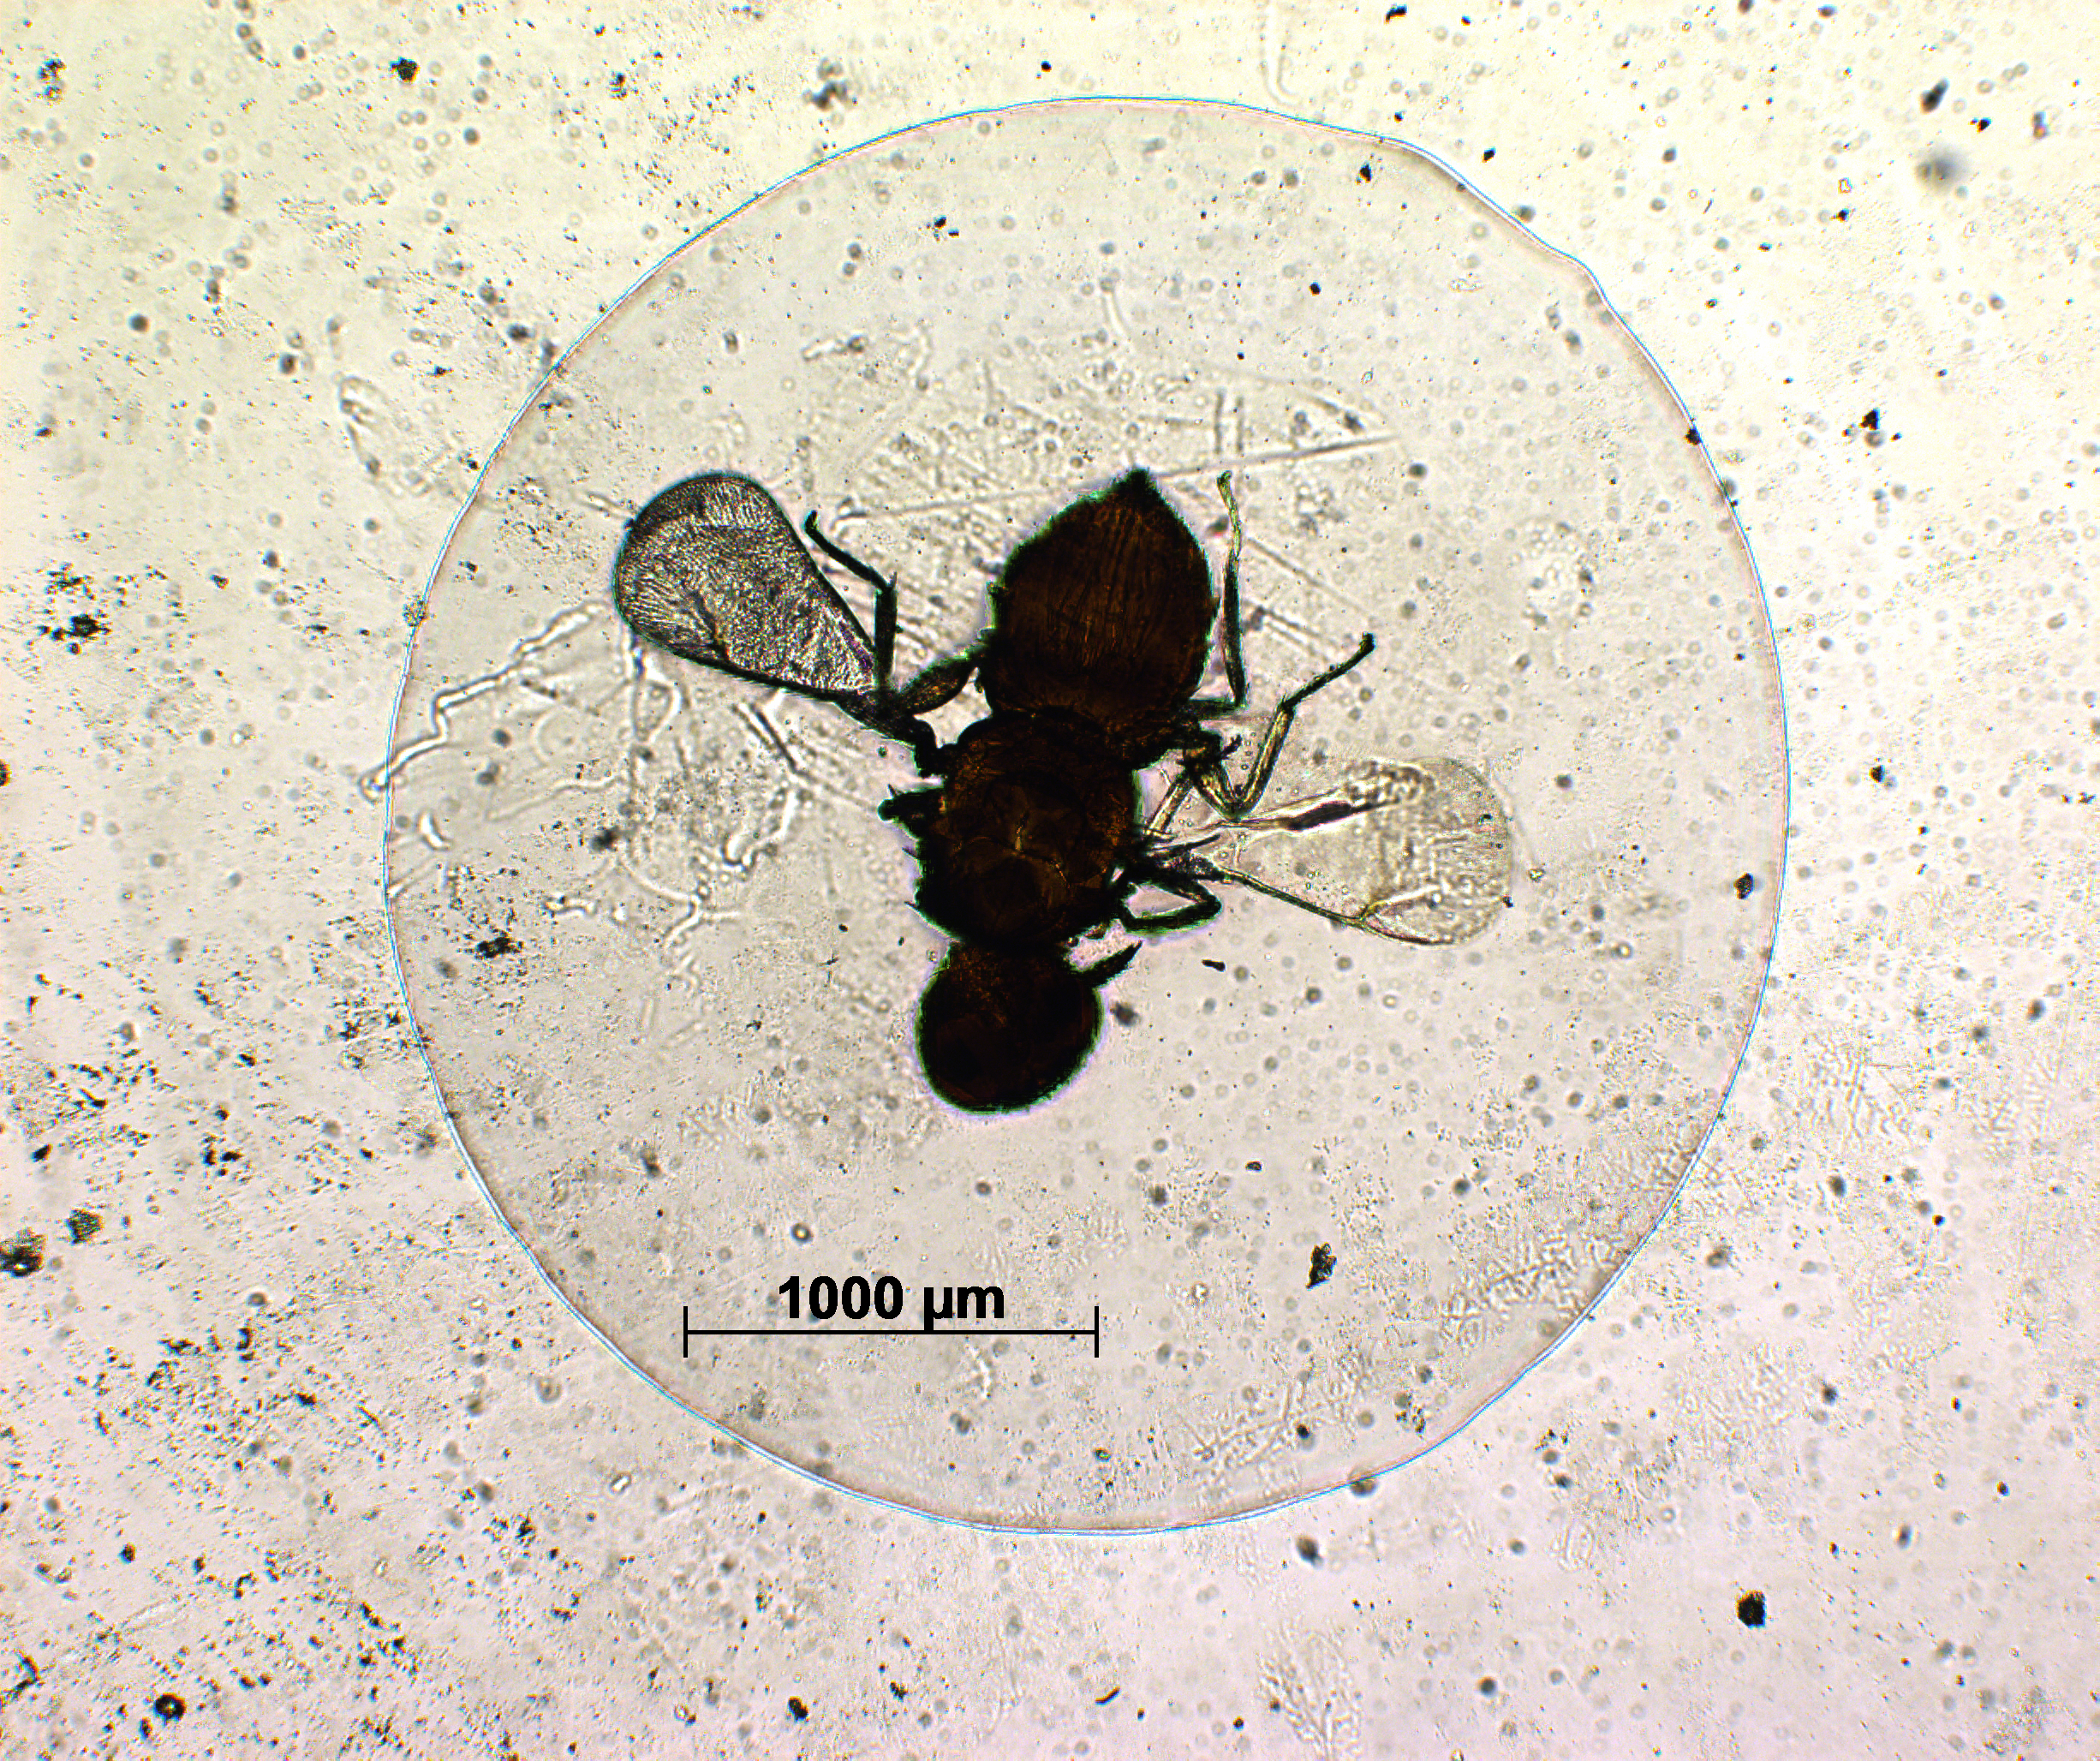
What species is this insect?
Chrysocharis ajugus
